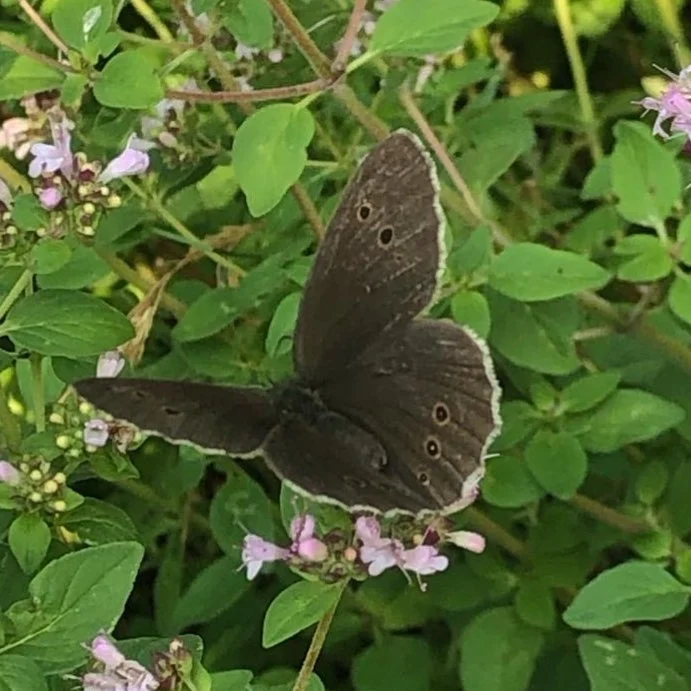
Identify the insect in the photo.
Aphantopus hyperantus
